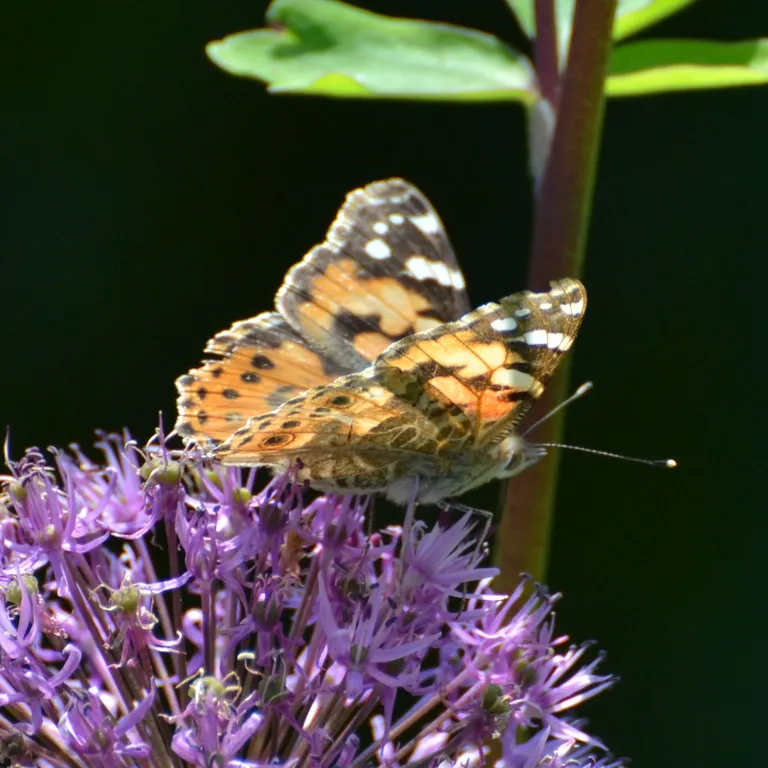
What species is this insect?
Vanessa cardui
